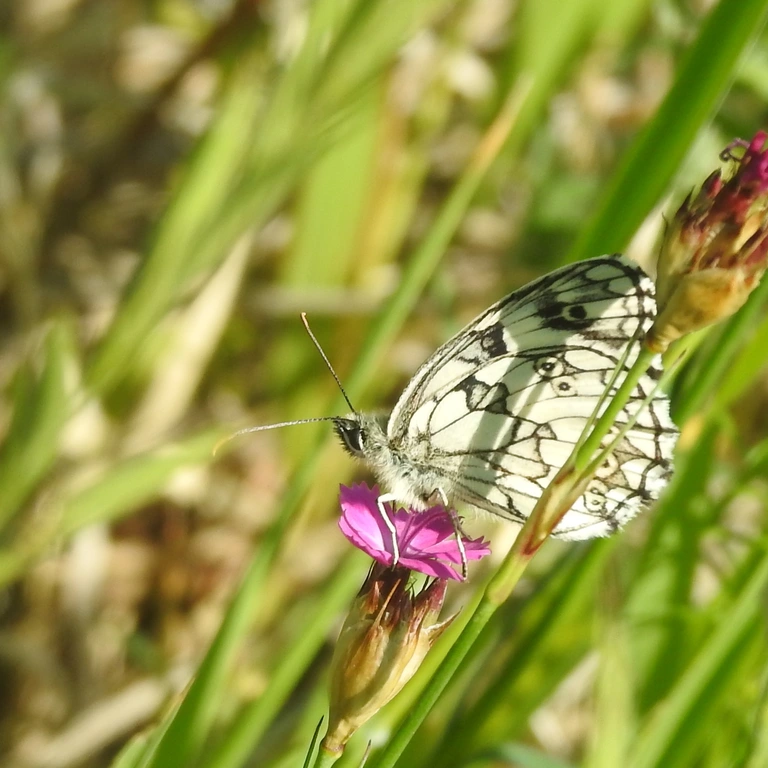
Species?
Melanargia galathea
